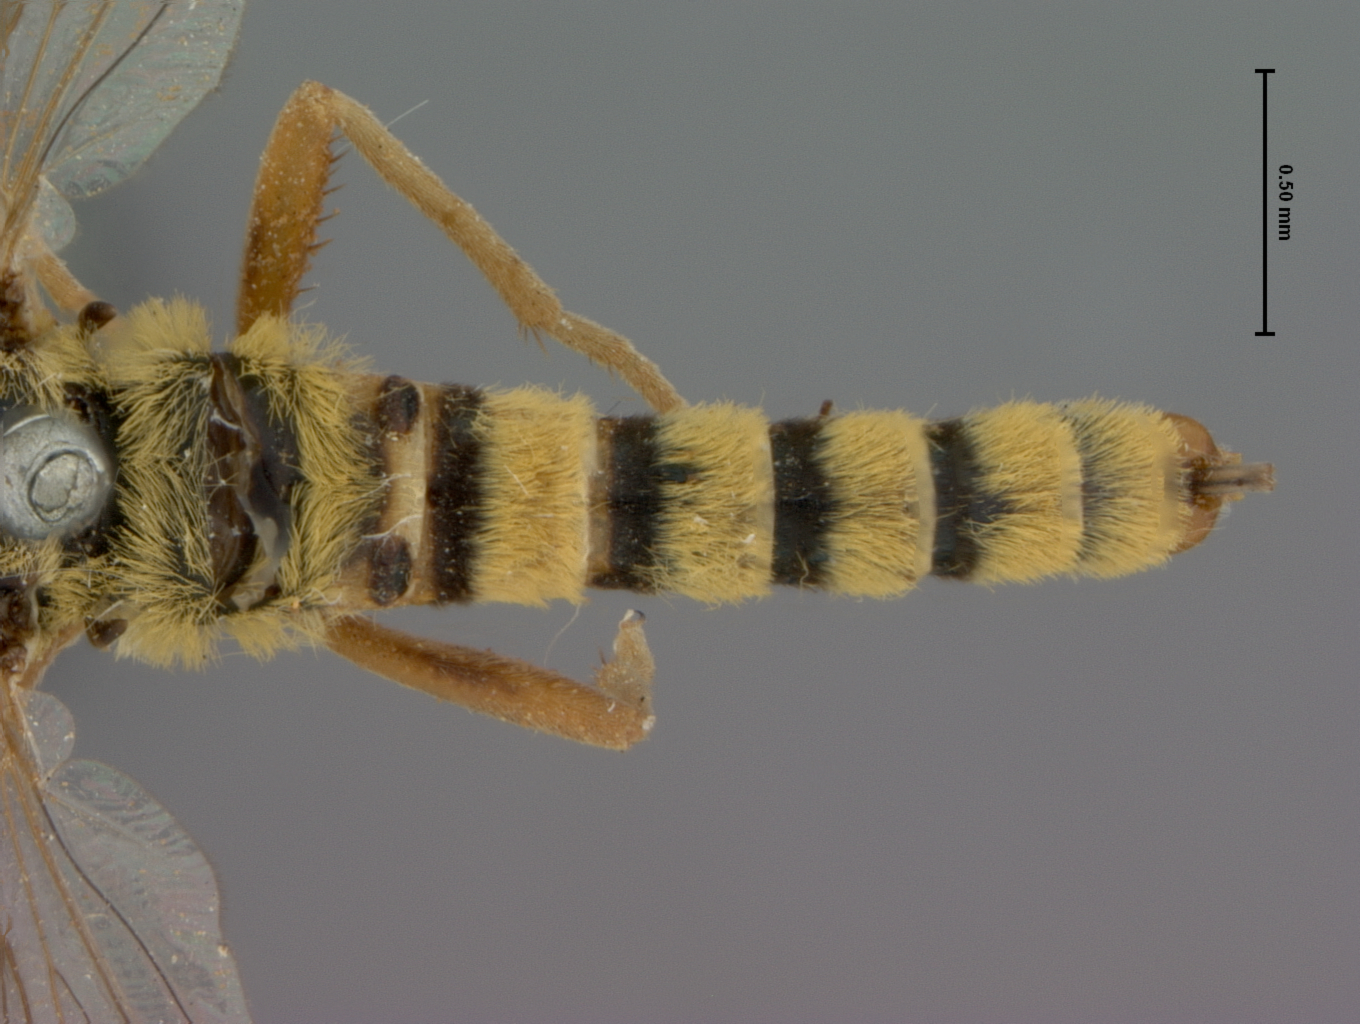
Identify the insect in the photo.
Leptomydas concinnus
